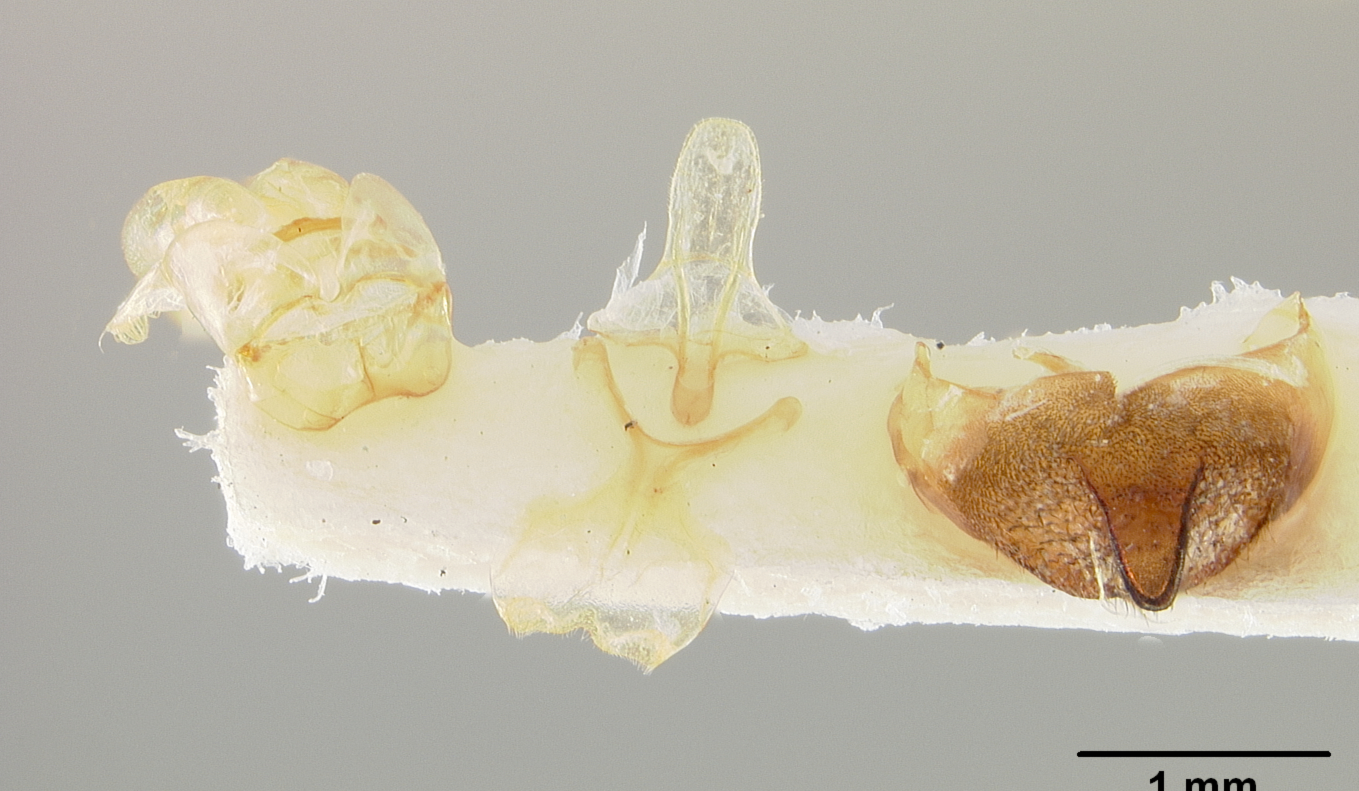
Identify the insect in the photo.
Triepeolus nigrihirtus
